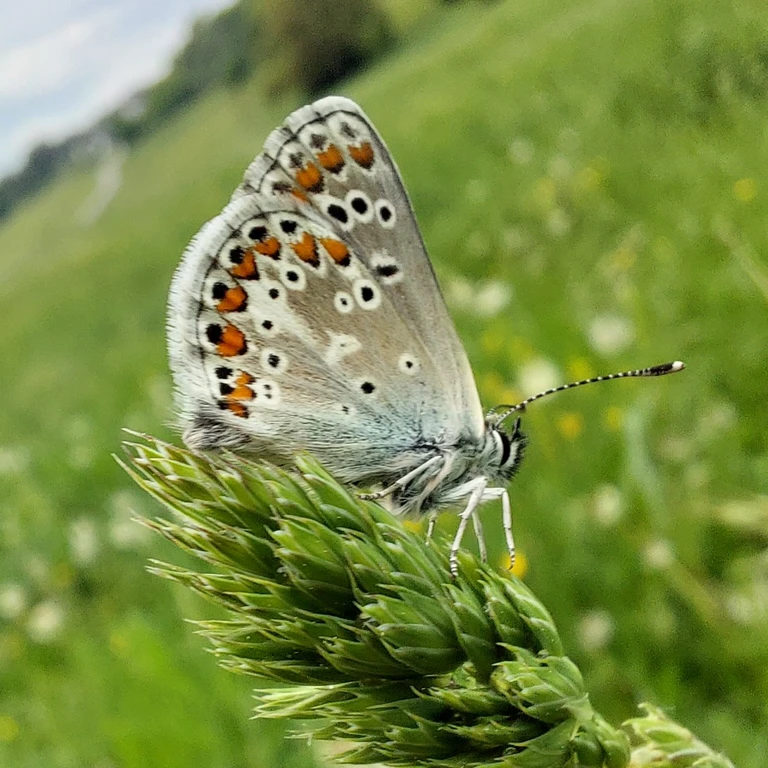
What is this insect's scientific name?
Aricia agestis/artaxerxes
